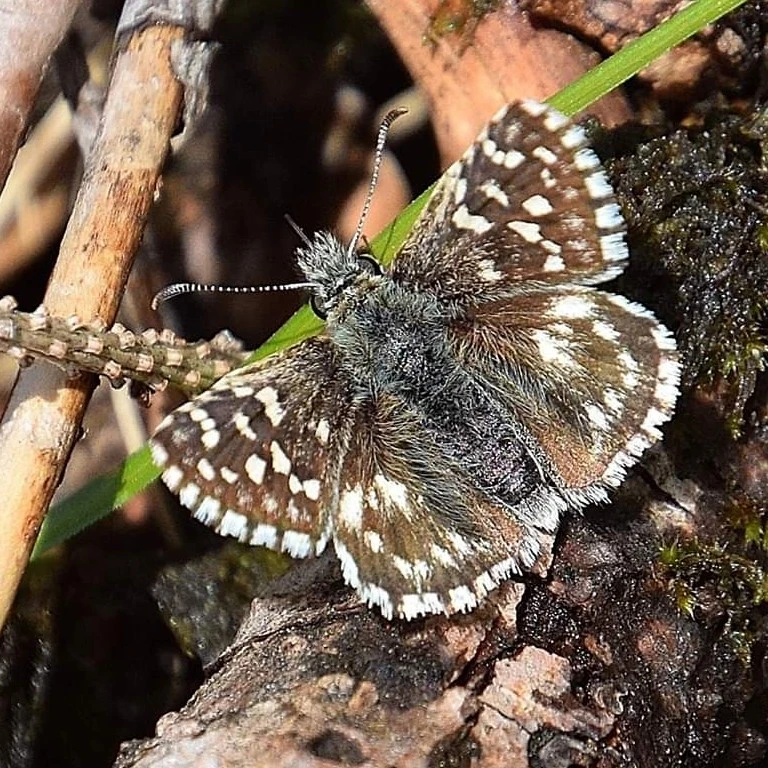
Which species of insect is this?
Pyrgus malvae
